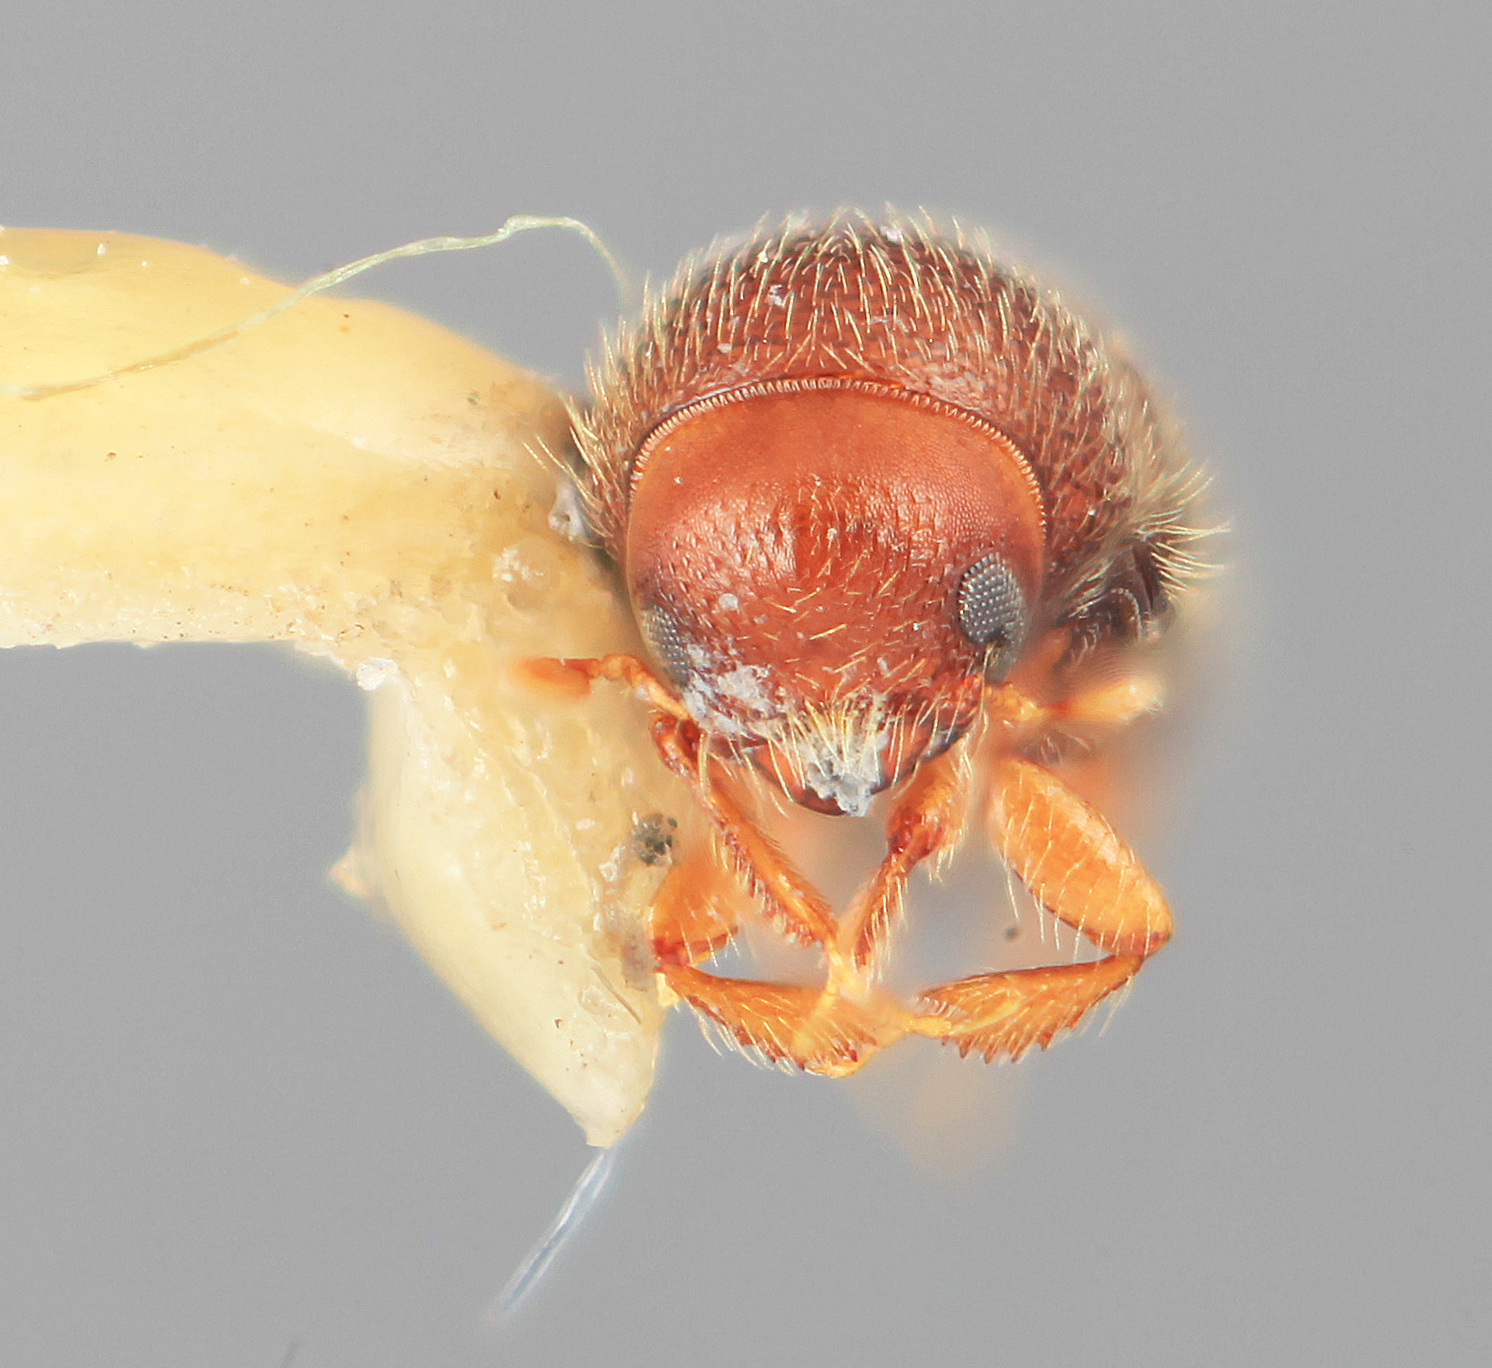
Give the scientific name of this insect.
Dendrocranulus securus
